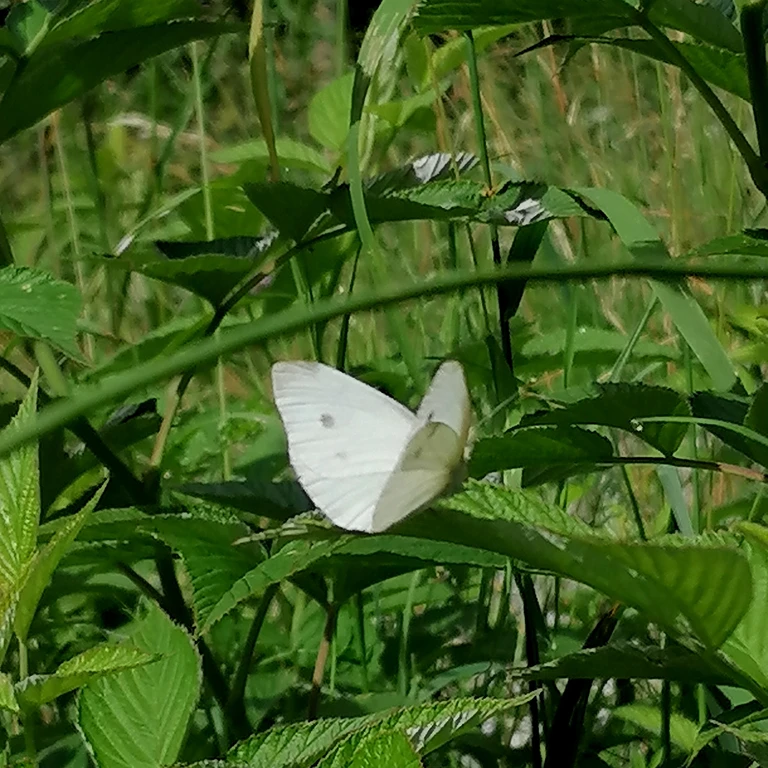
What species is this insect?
Pieris rapae
